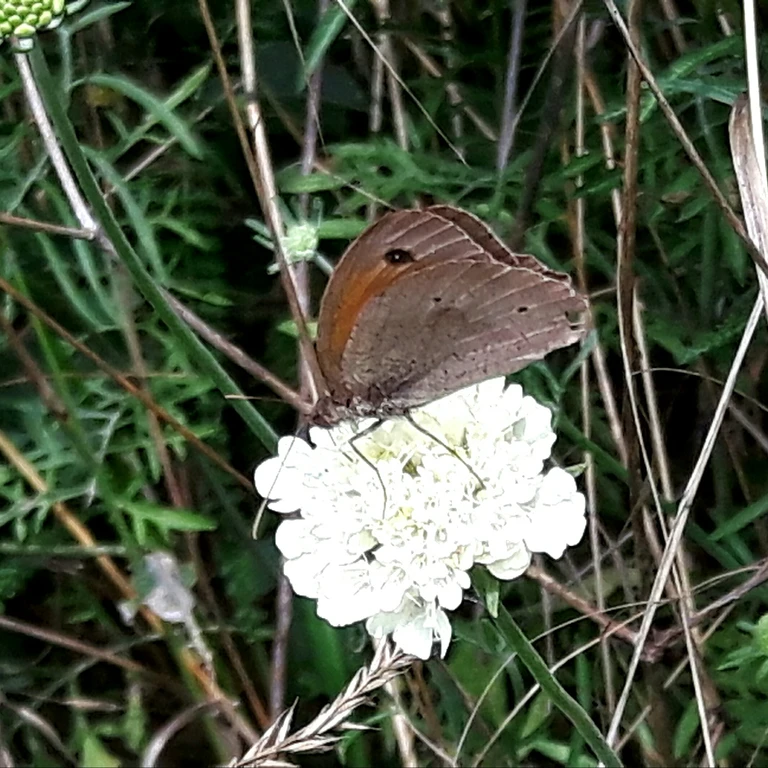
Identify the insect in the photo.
Maniola jurtina
